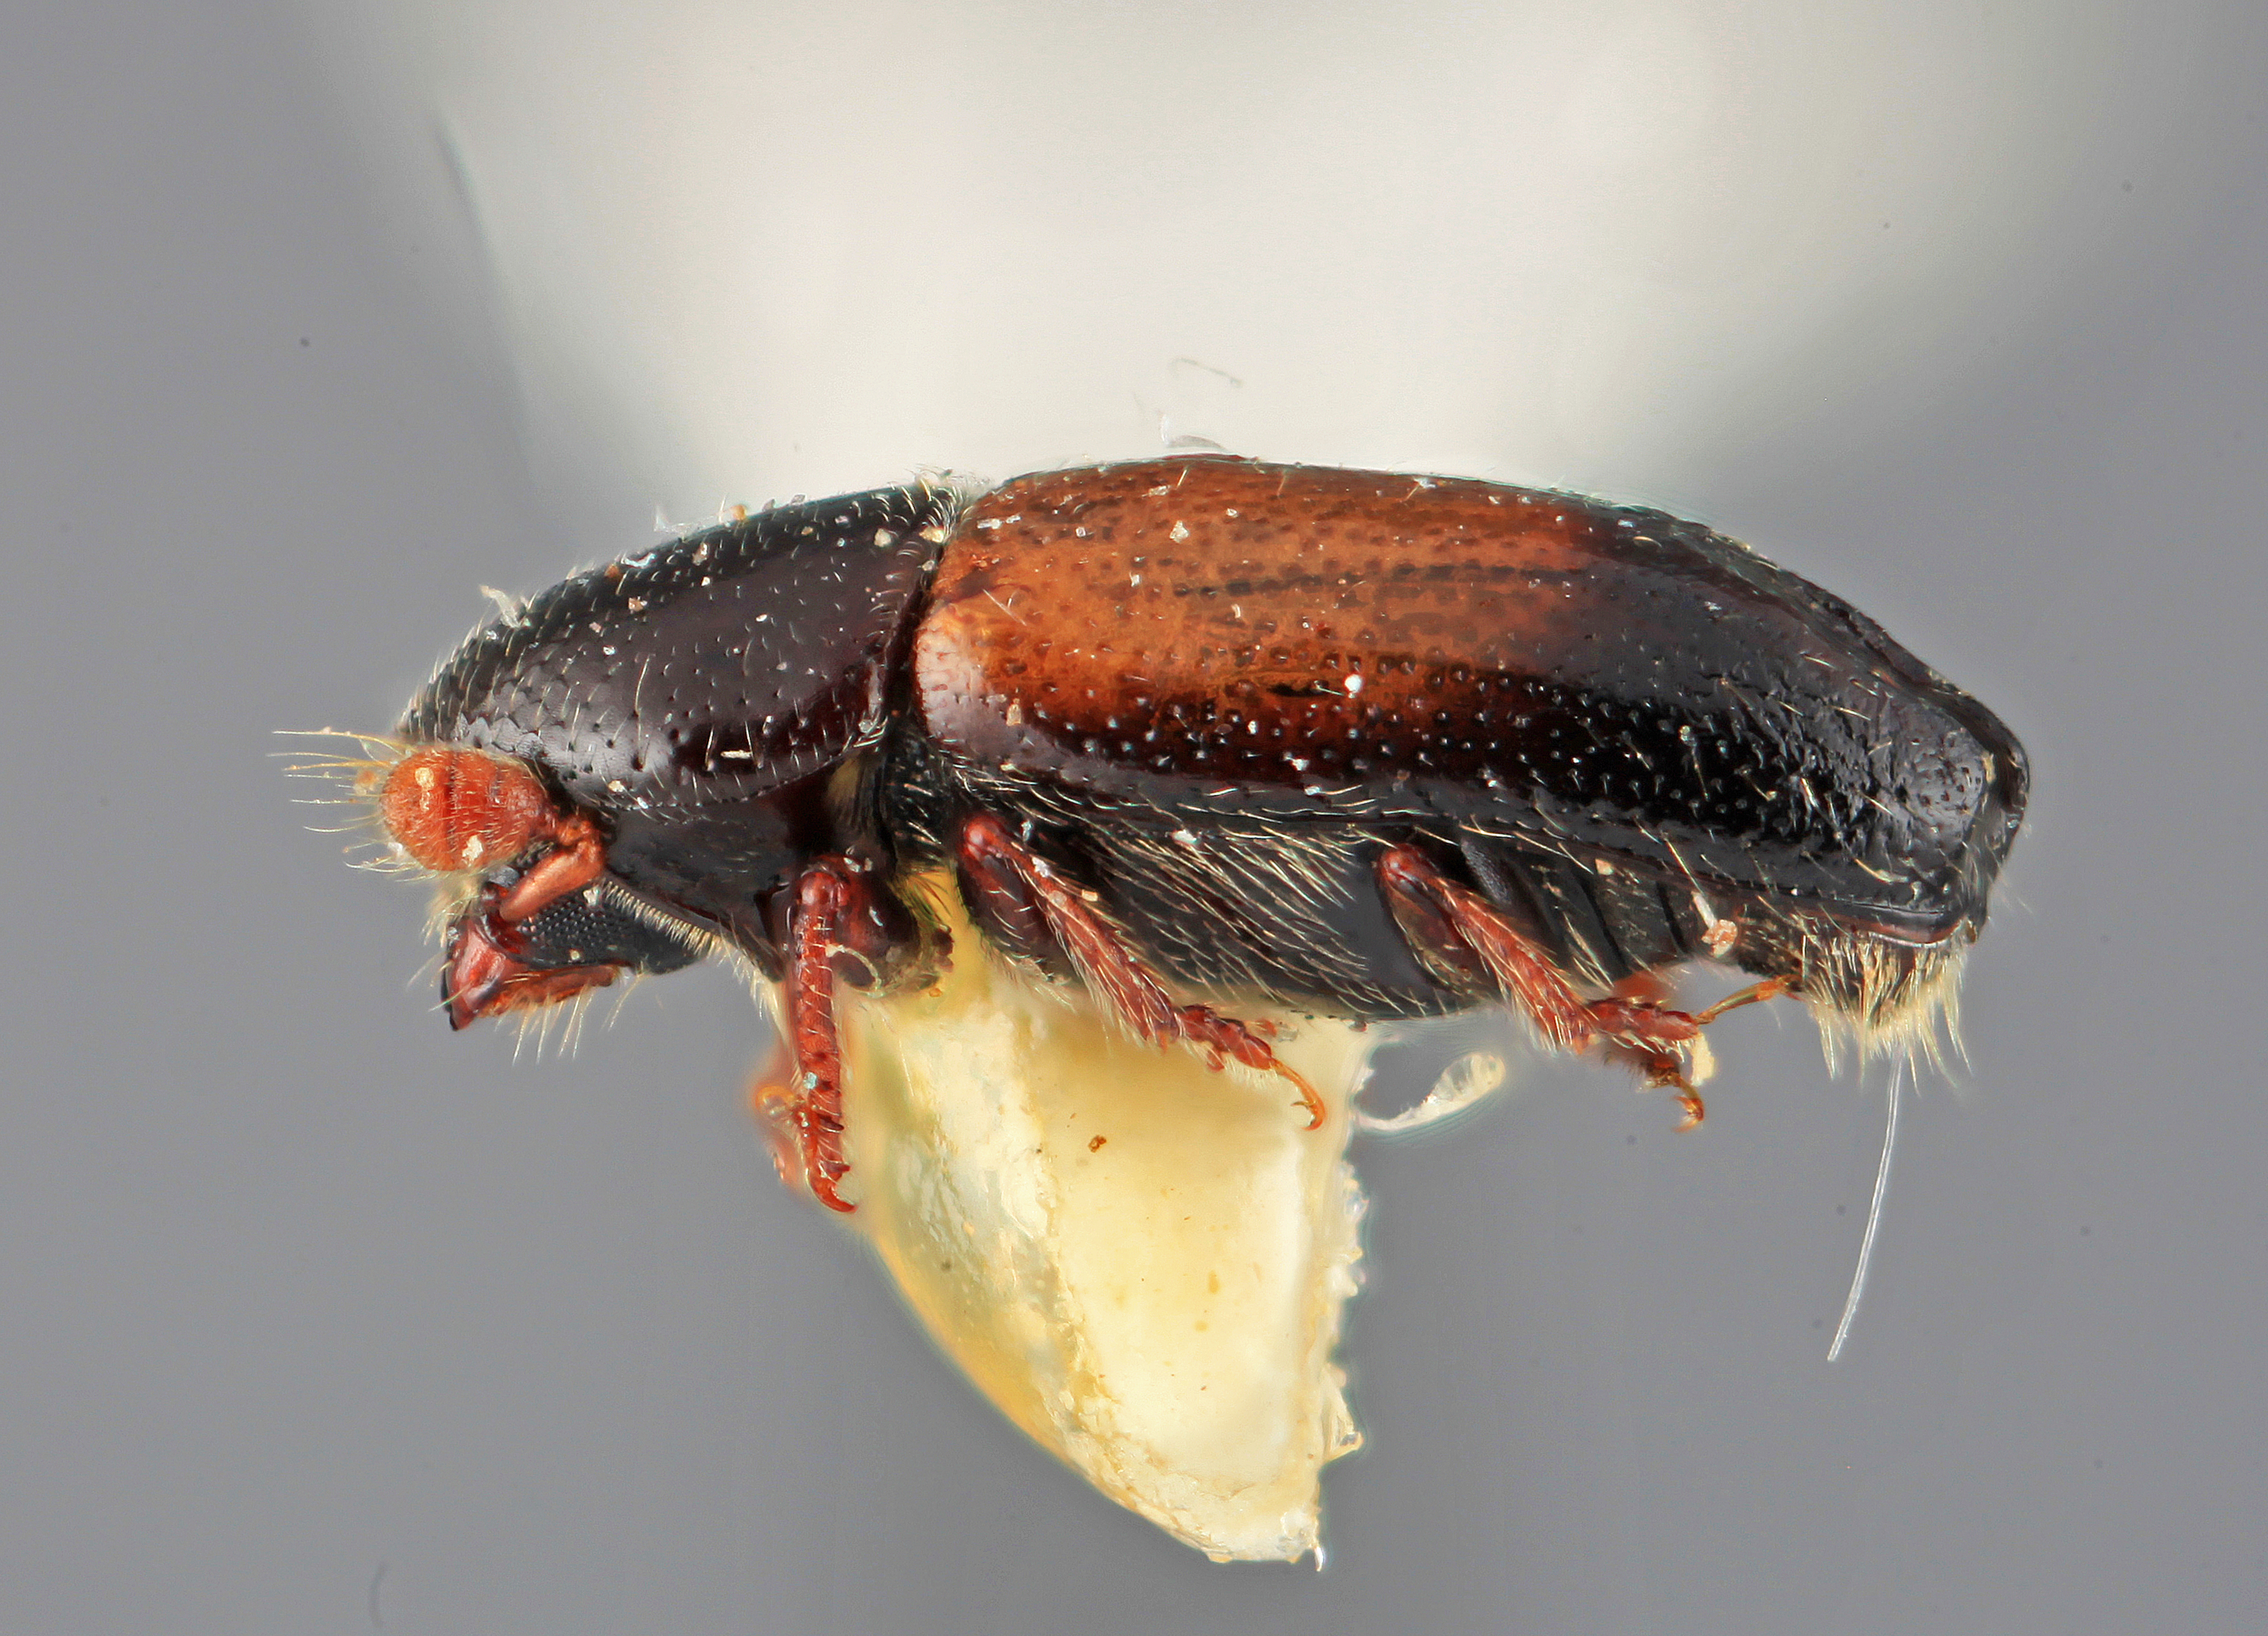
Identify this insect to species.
Tricolus inaffectus
